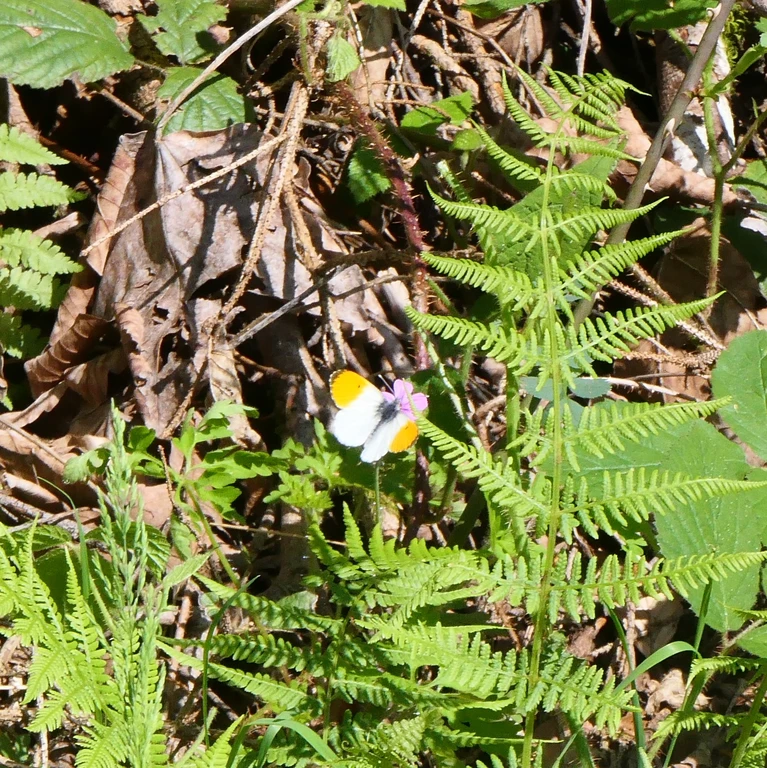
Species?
Anthocharis cardamines
